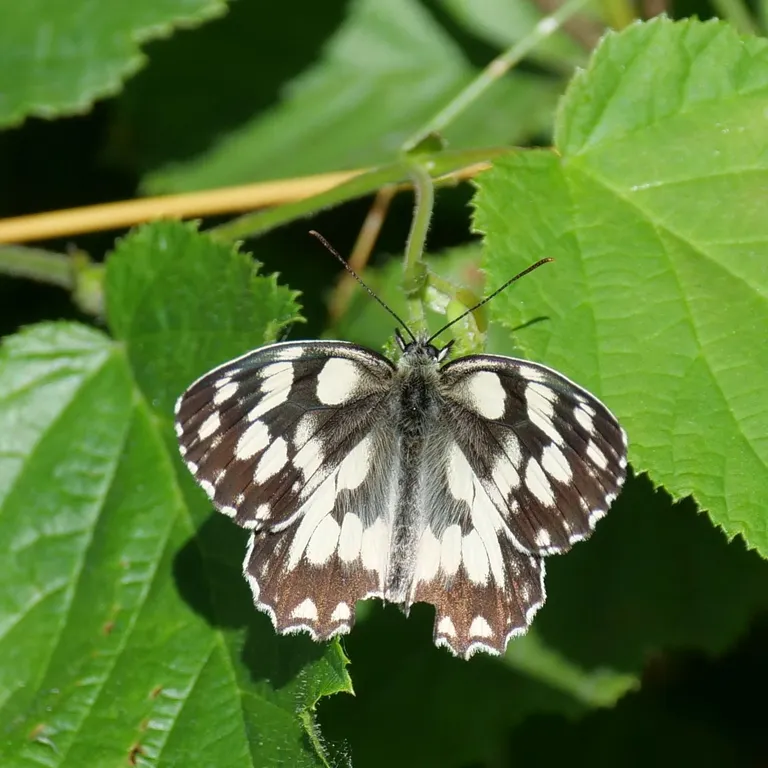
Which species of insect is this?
Melanargia galathea
